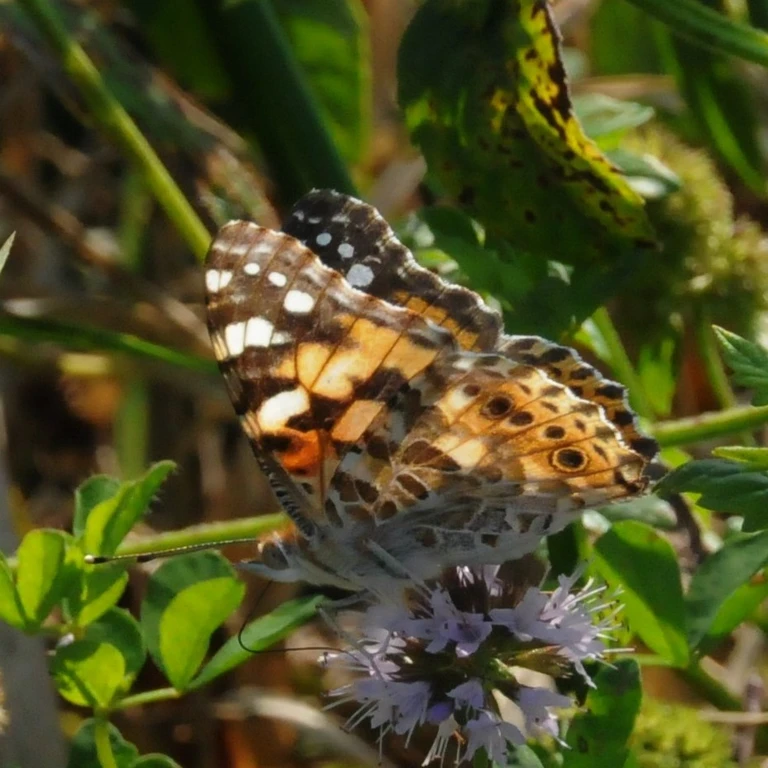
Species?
Vanessa cardui
